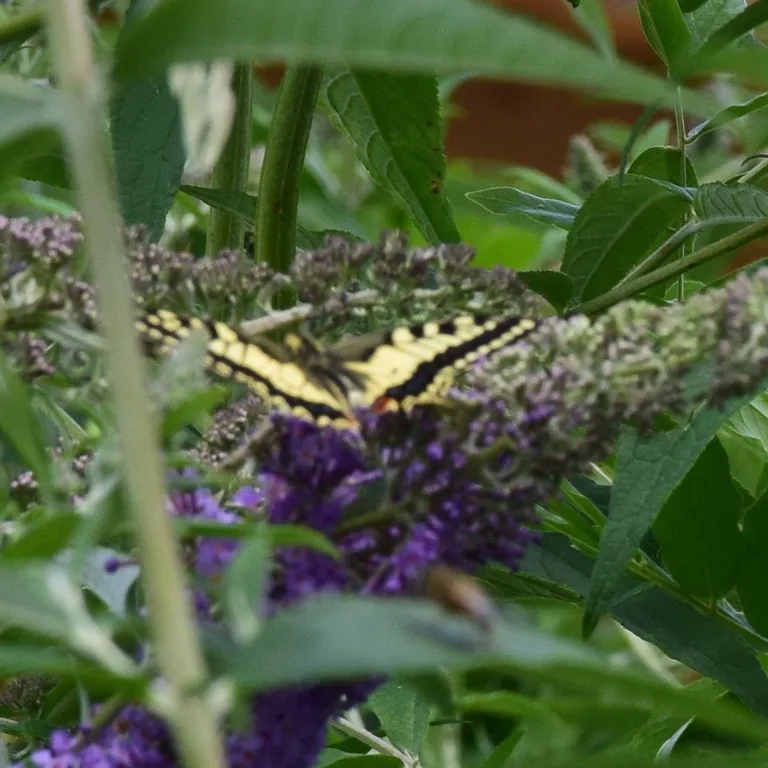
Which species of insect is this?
Papilio machaon
